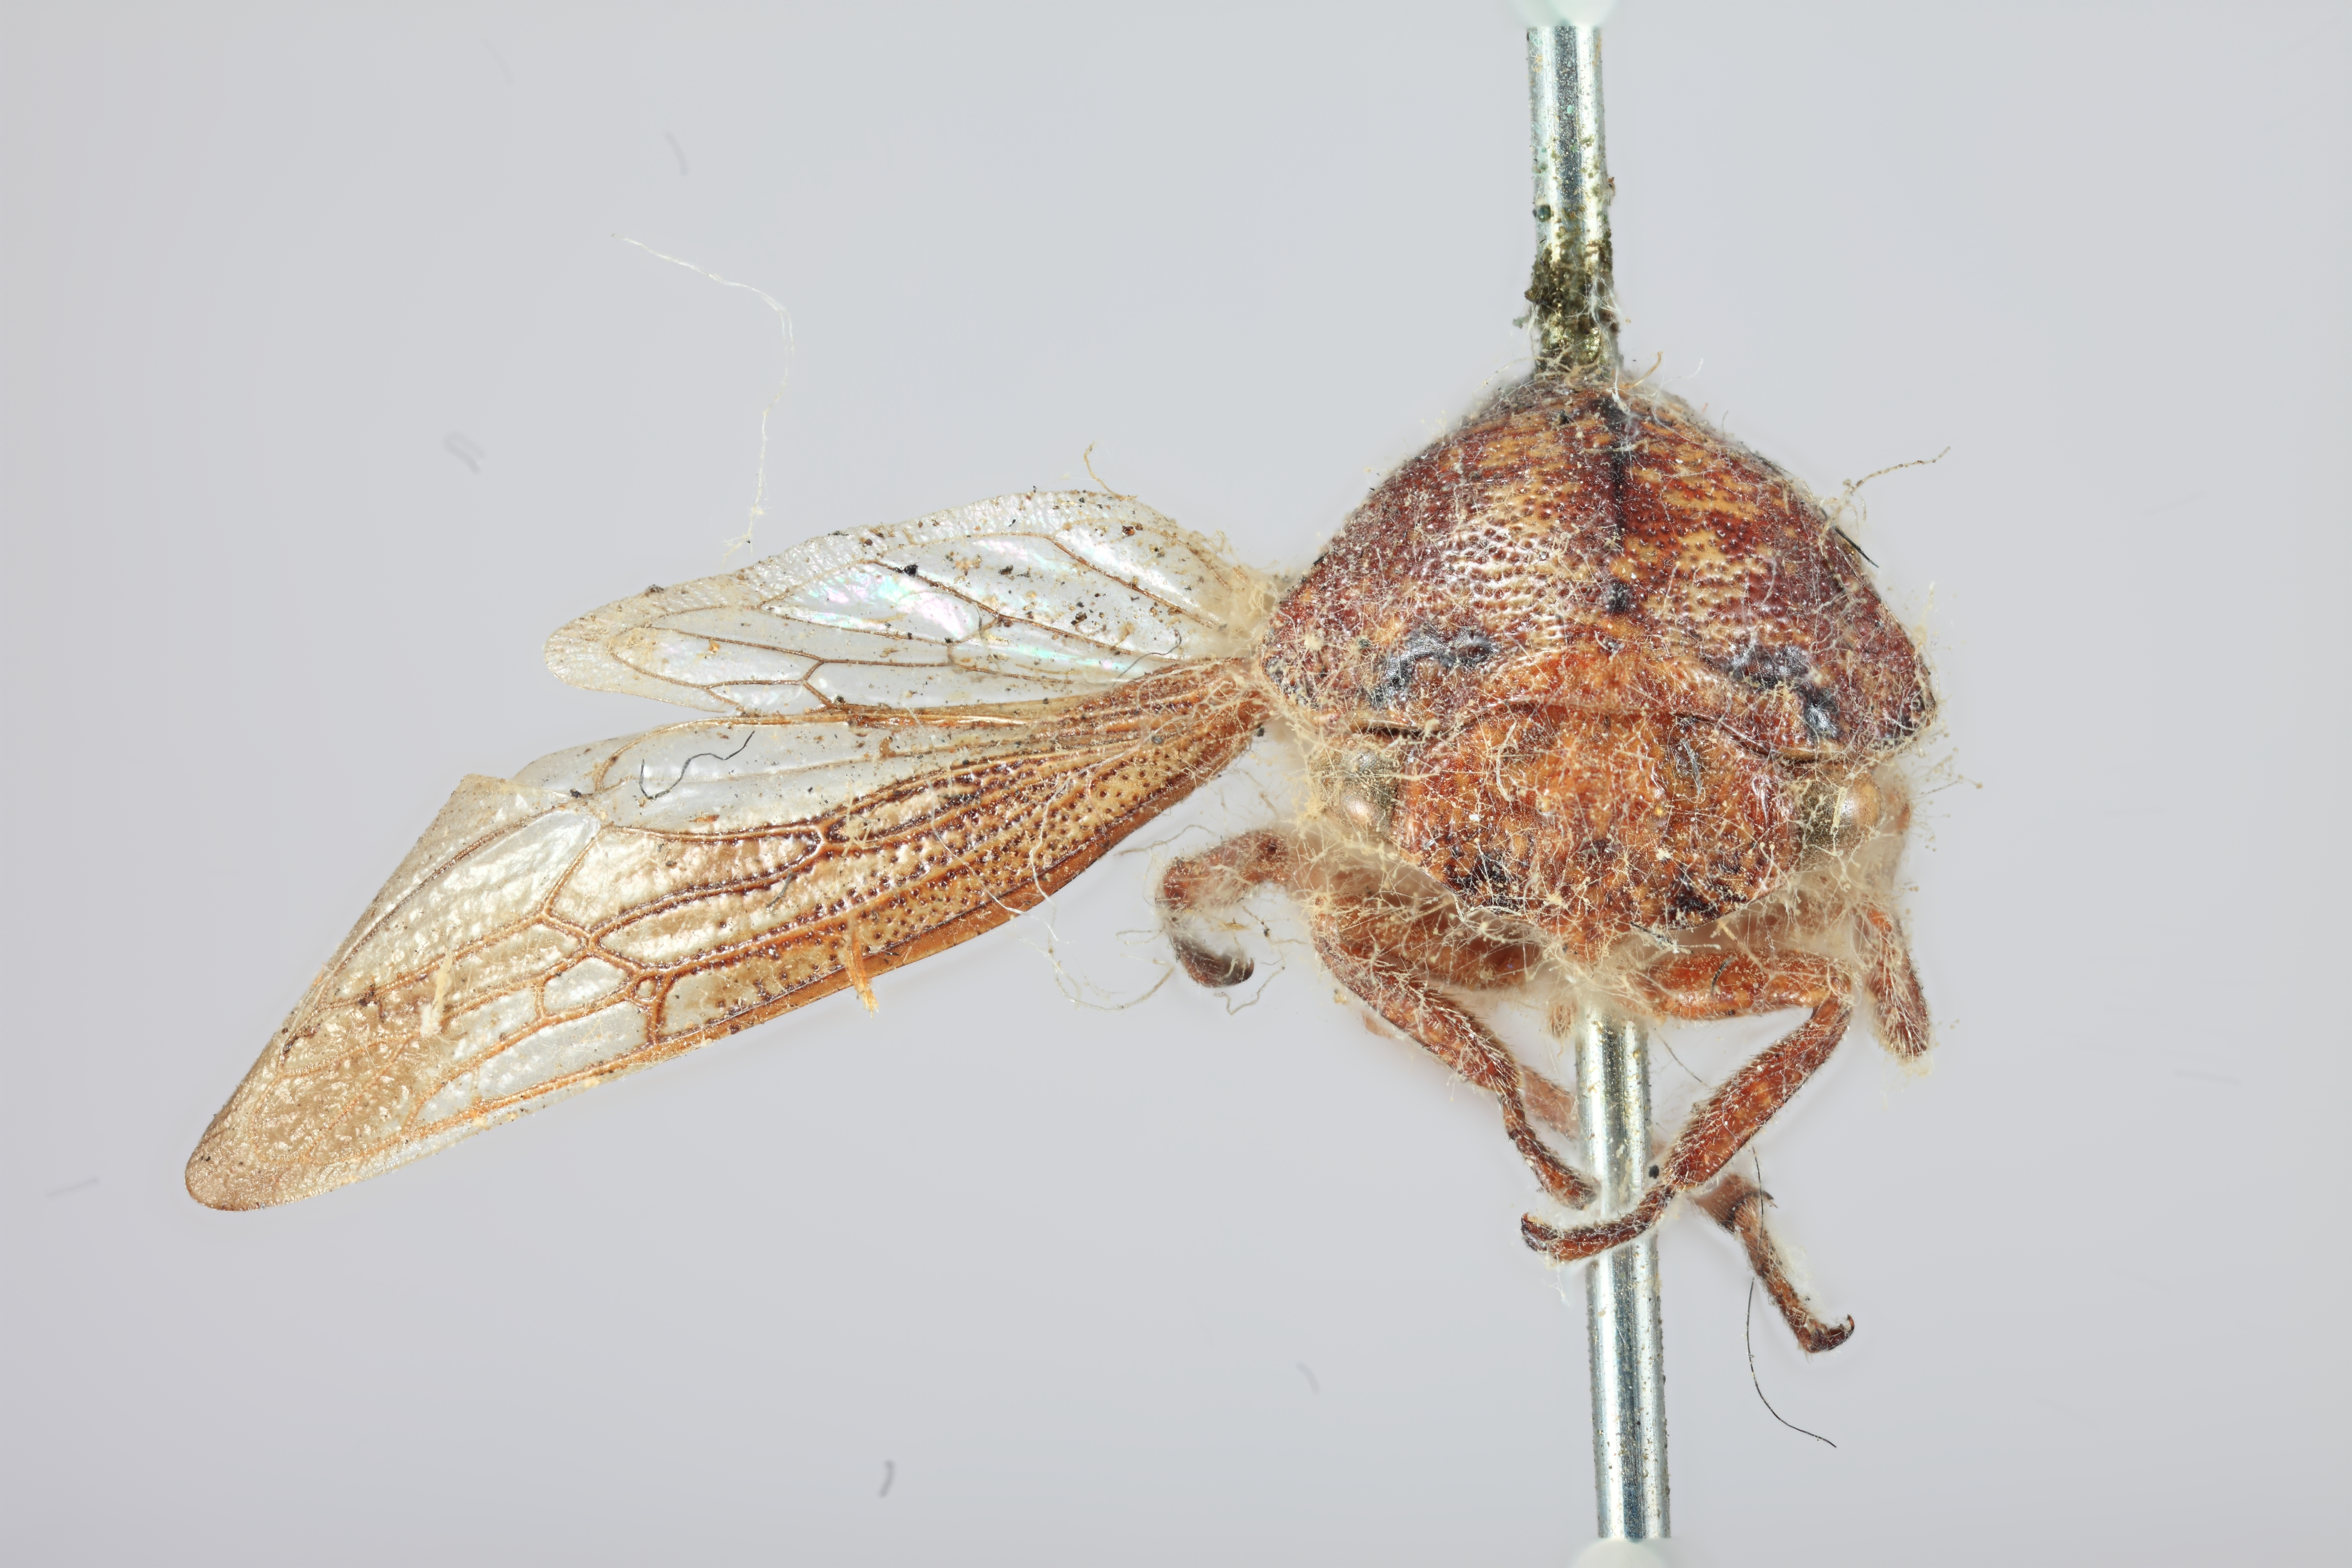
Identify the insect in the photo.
Carynota muskokensis
